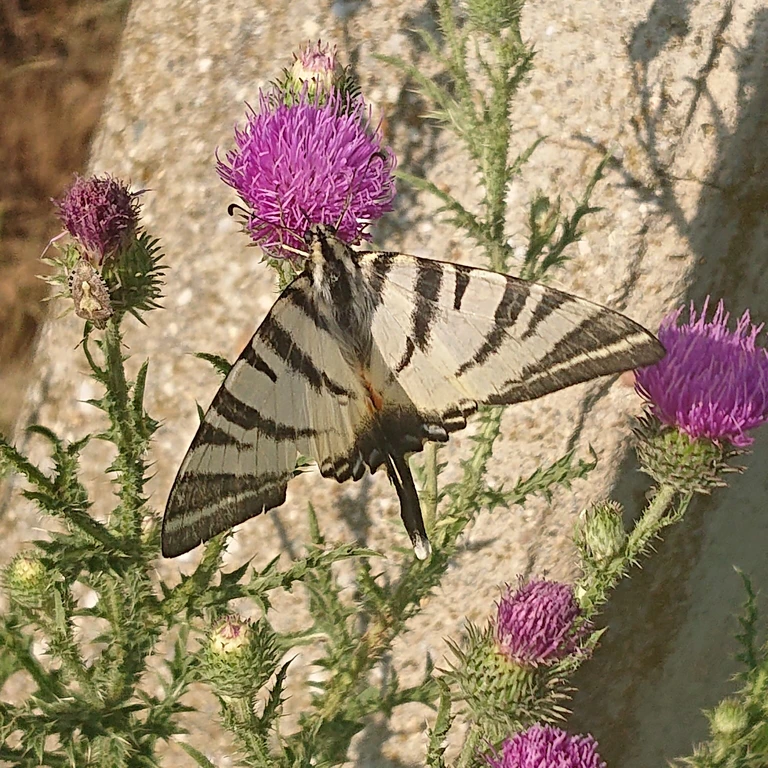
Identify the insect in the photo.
Iphiclides podalirius
